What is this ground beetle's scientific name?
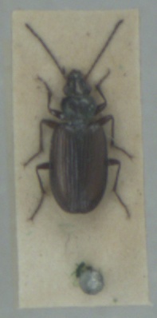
Bembidion prasinum
